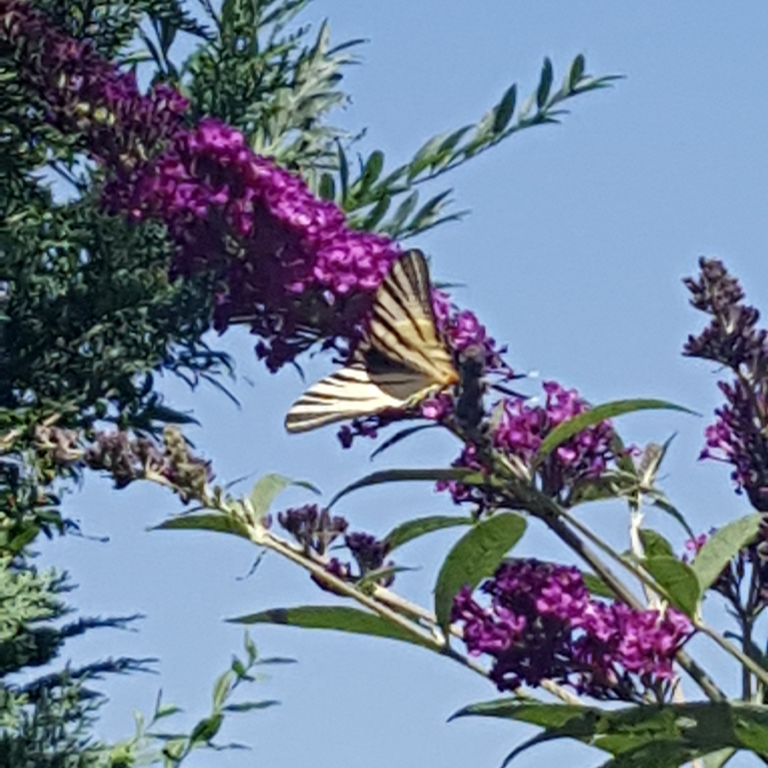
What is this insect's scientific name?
Iphiclides podalirius
